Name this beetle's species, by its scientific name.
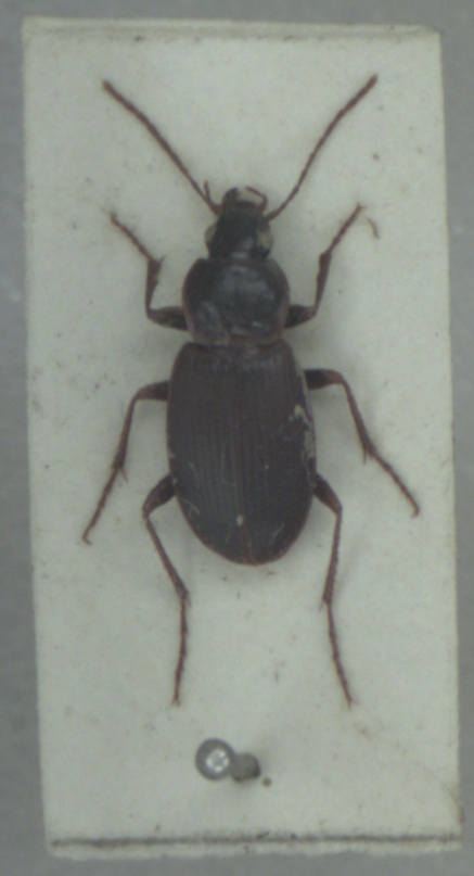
Calathus rotundicollis
